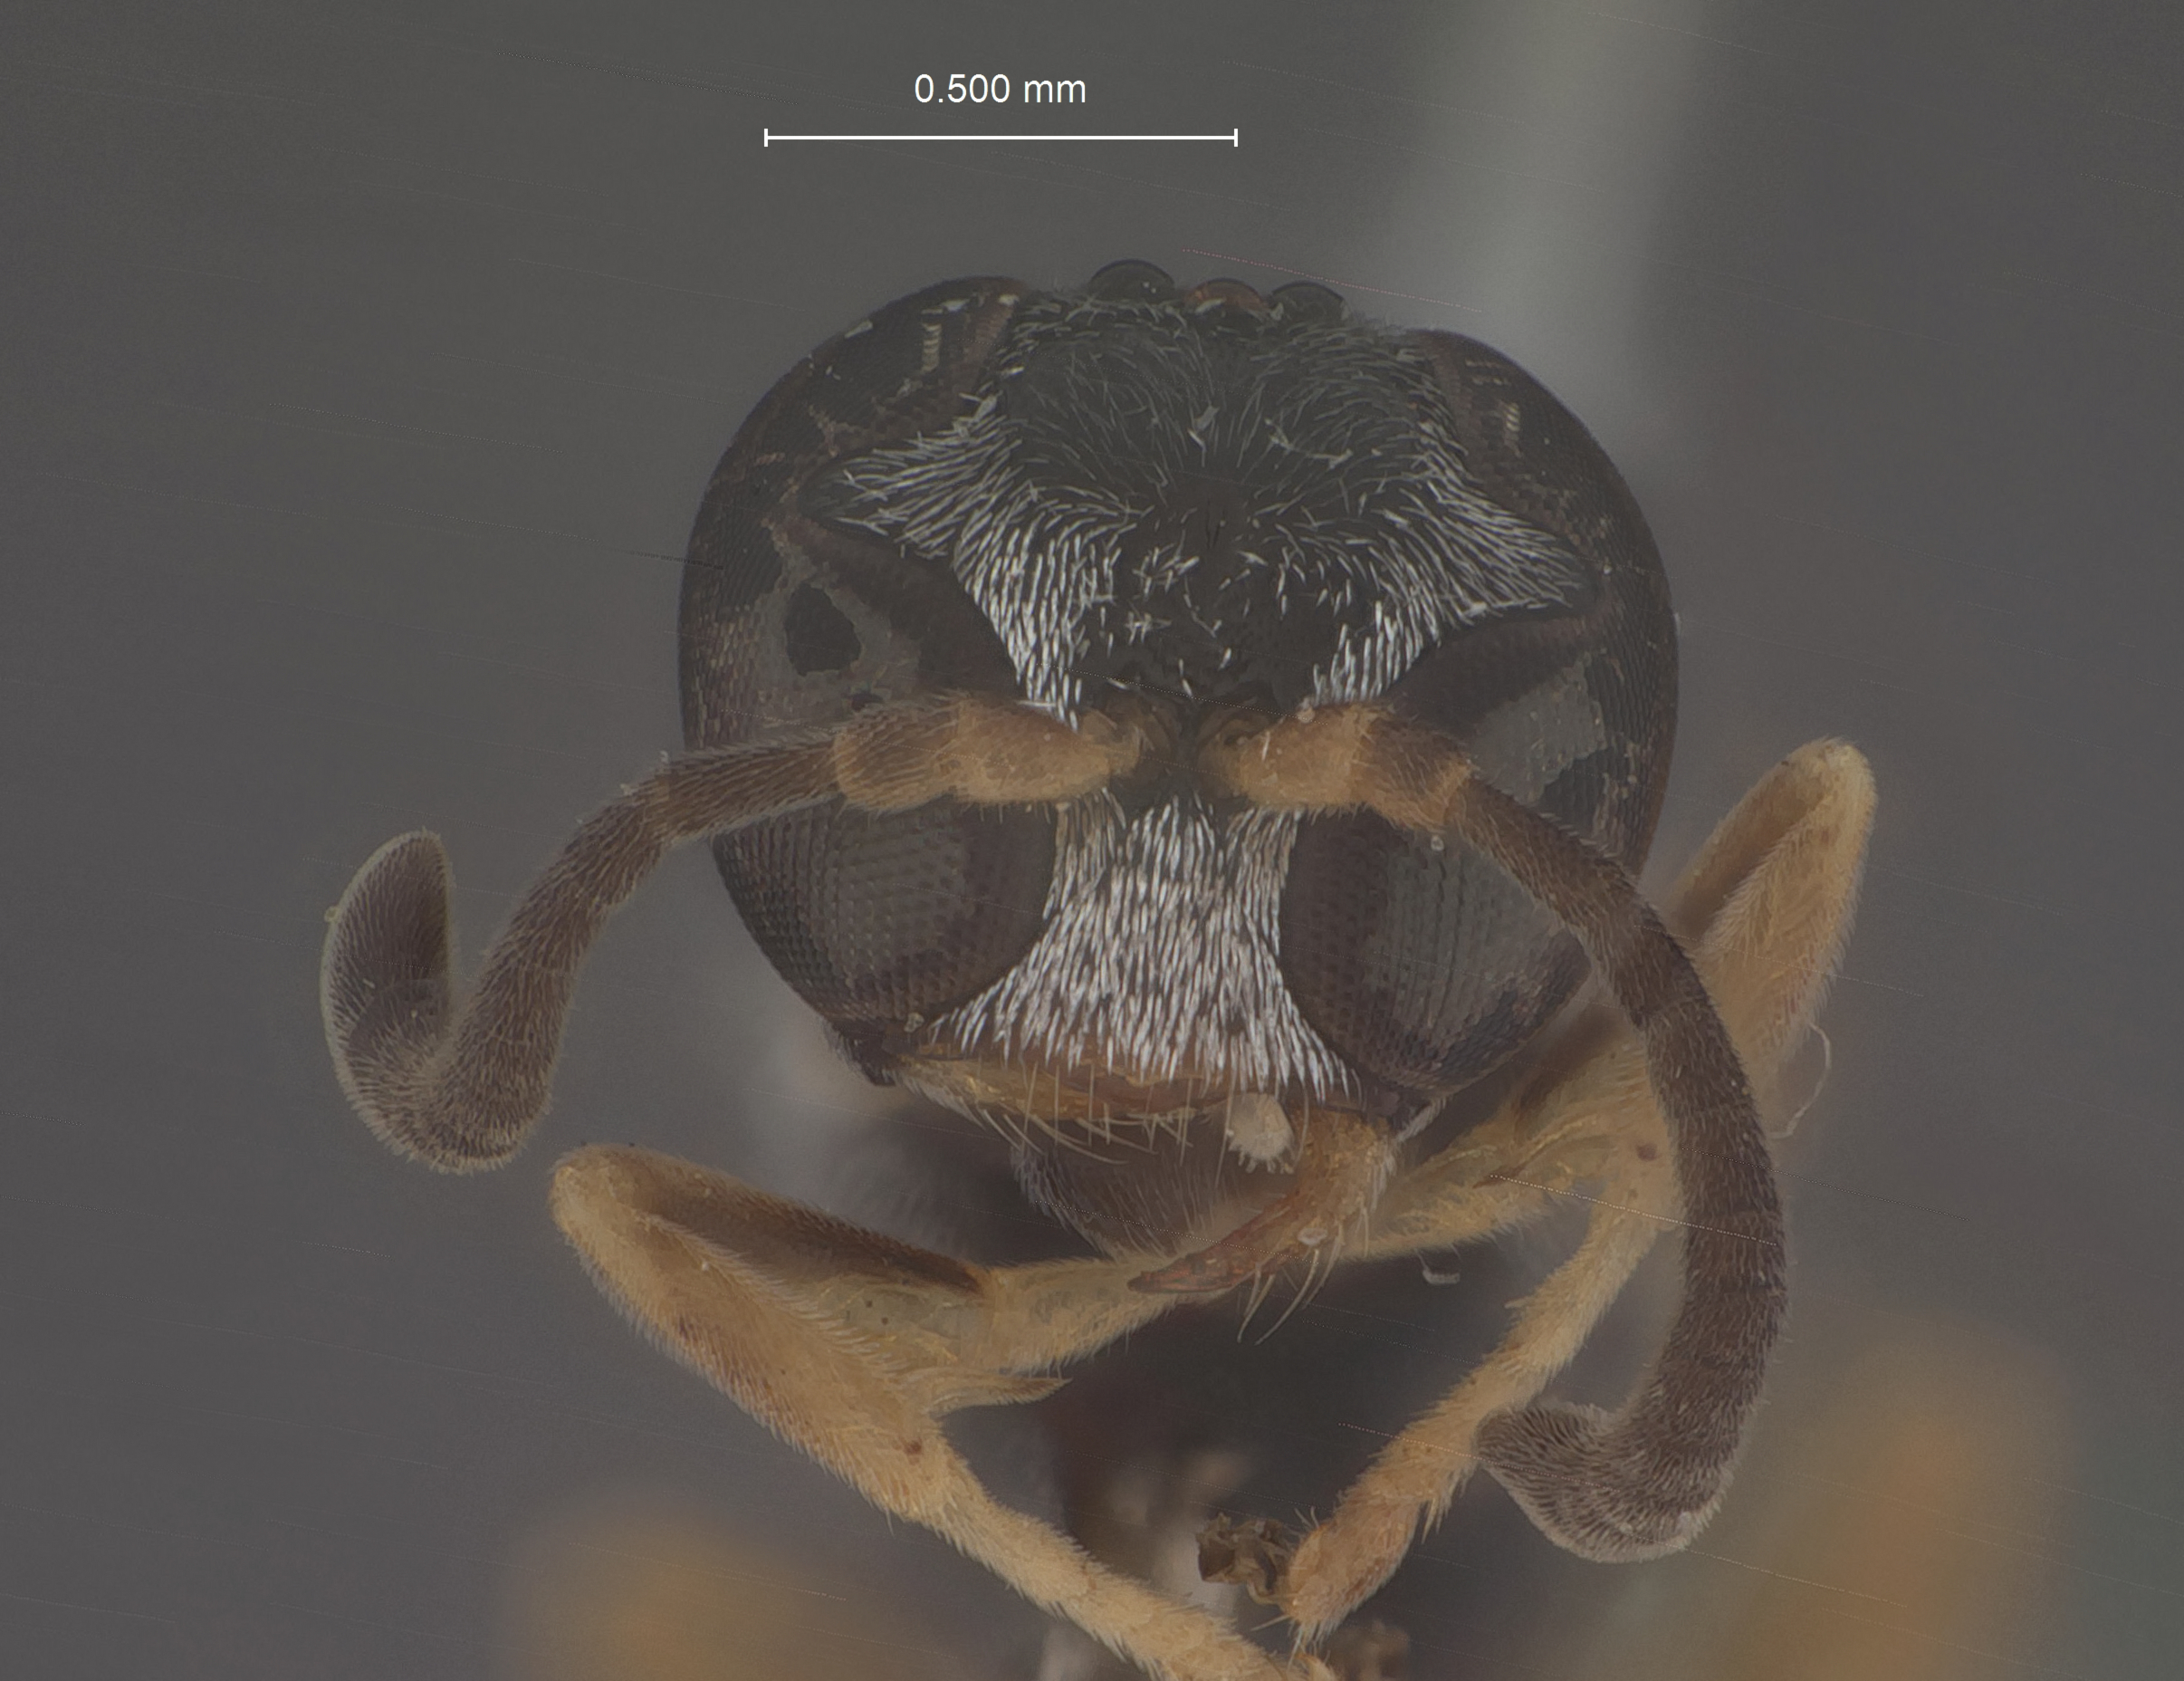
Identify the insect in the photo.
Trypoxylon venustum
